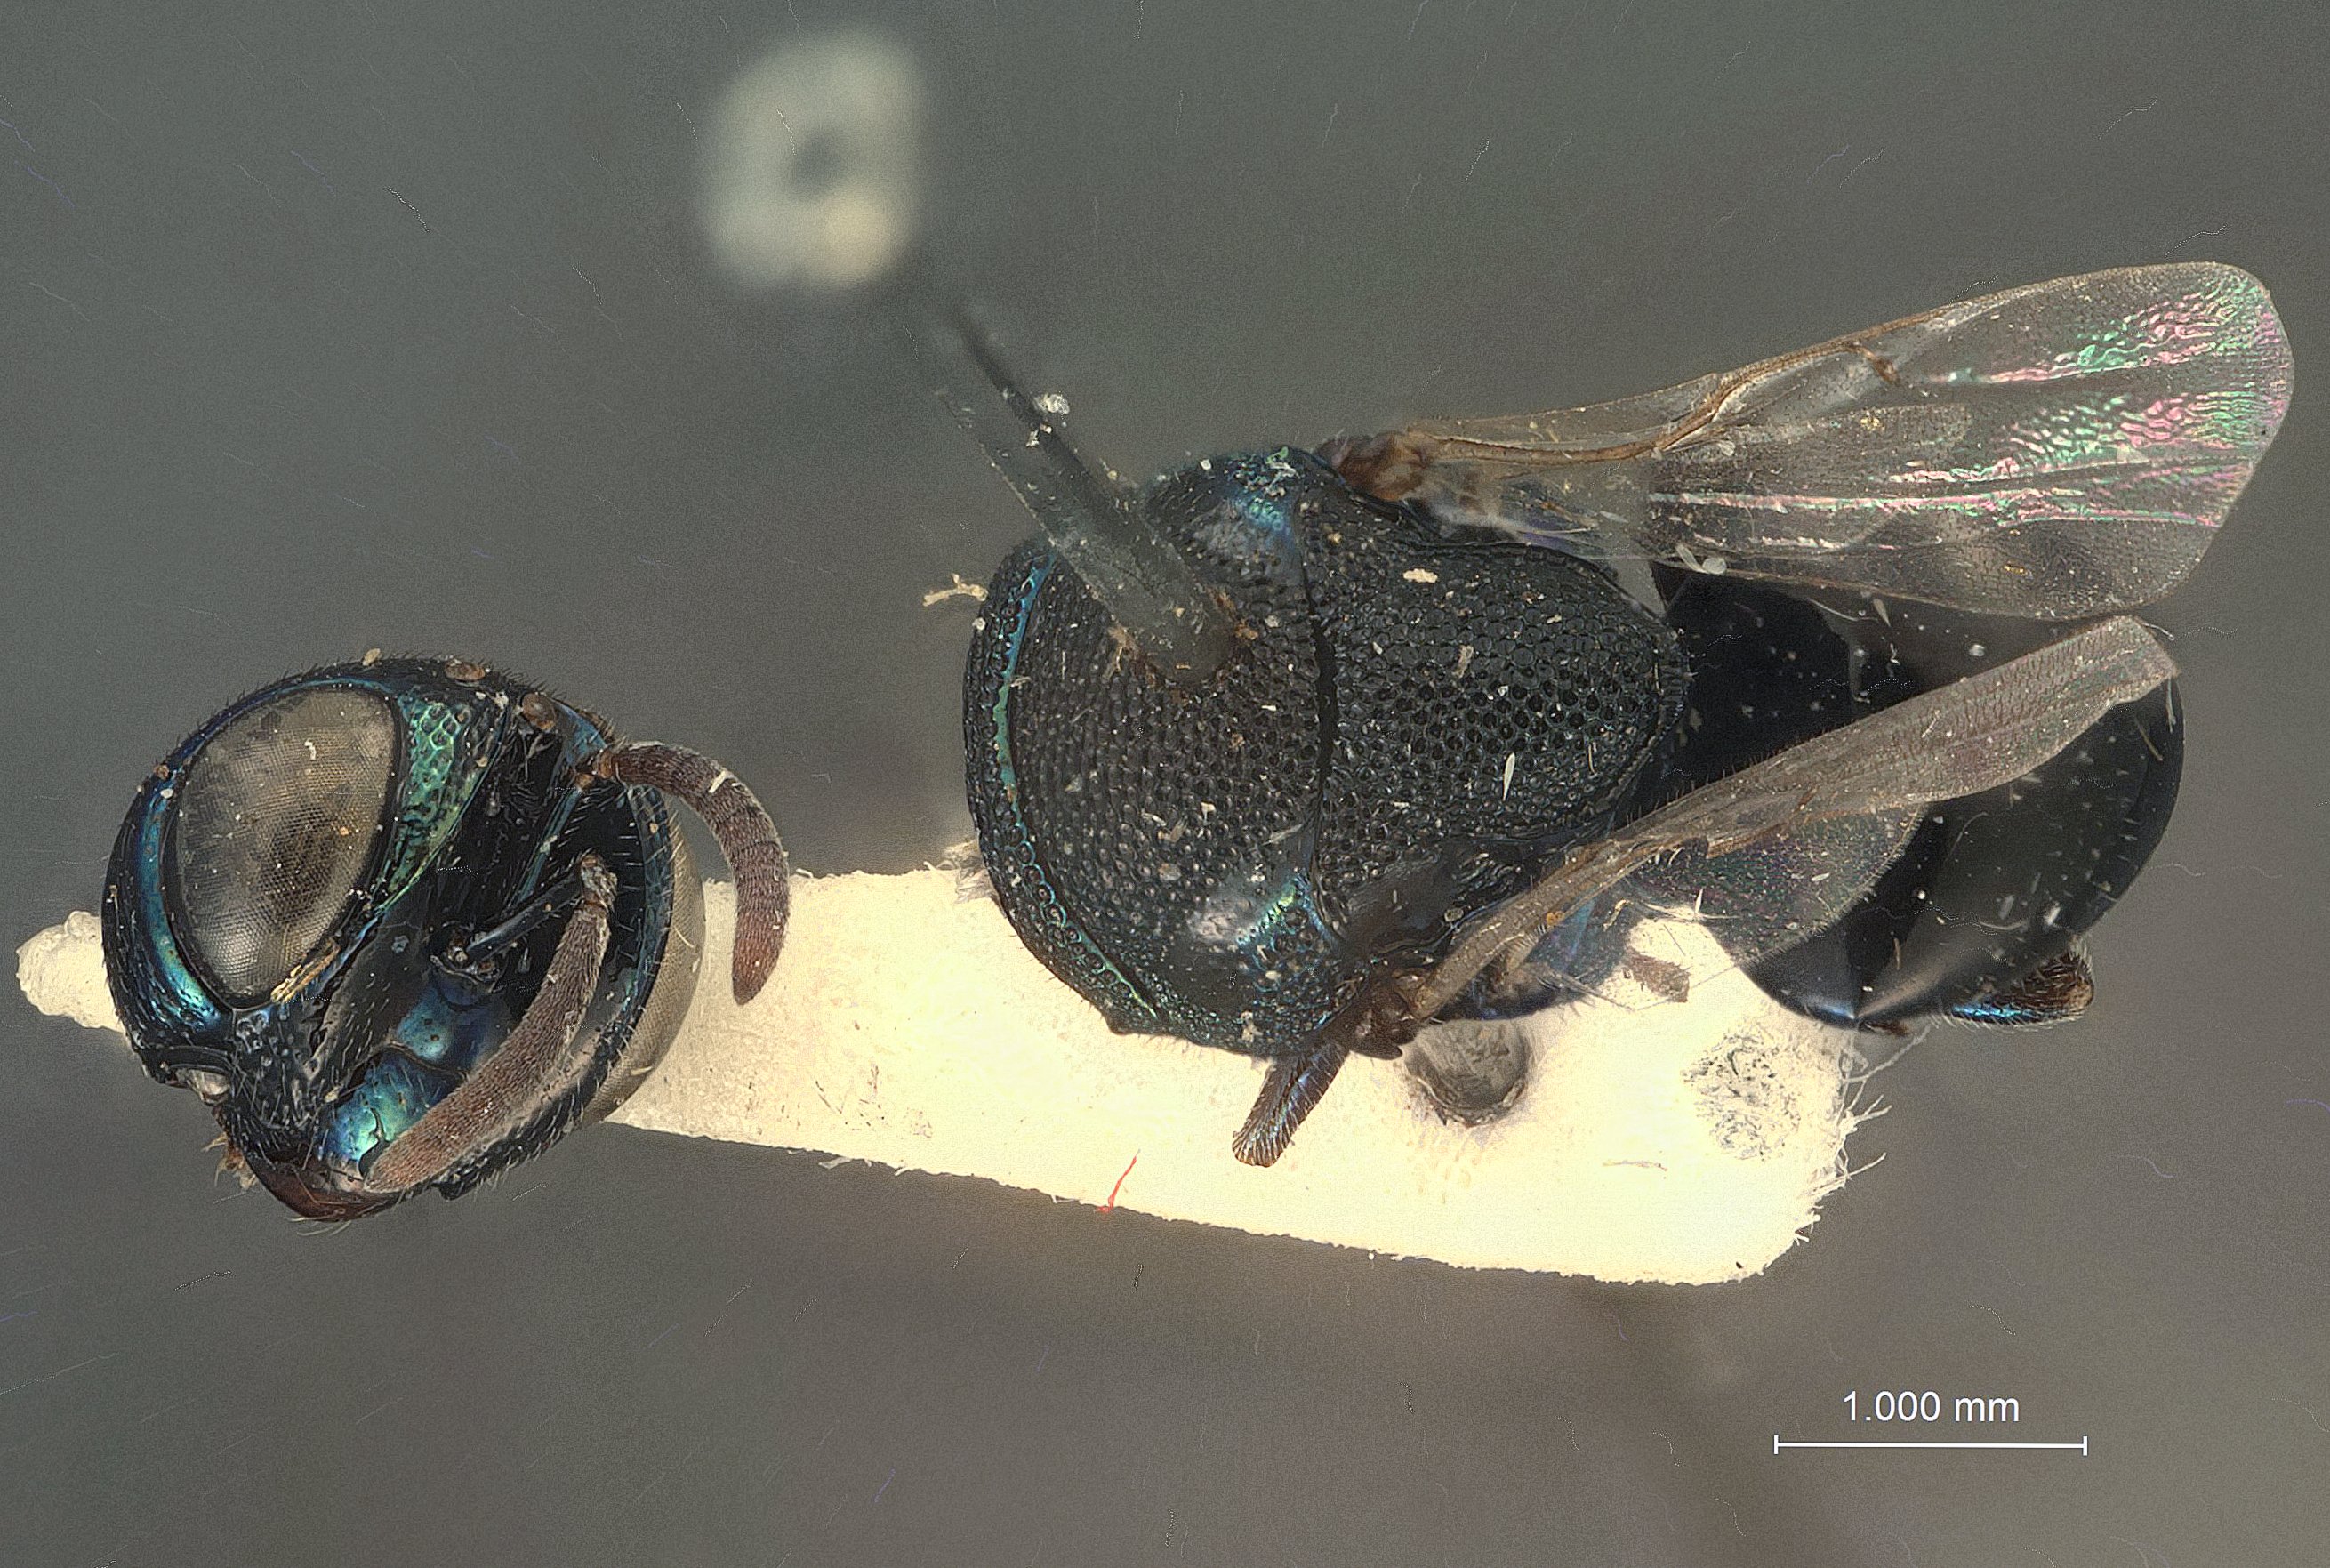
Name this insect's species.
Perilampus luzonensis
